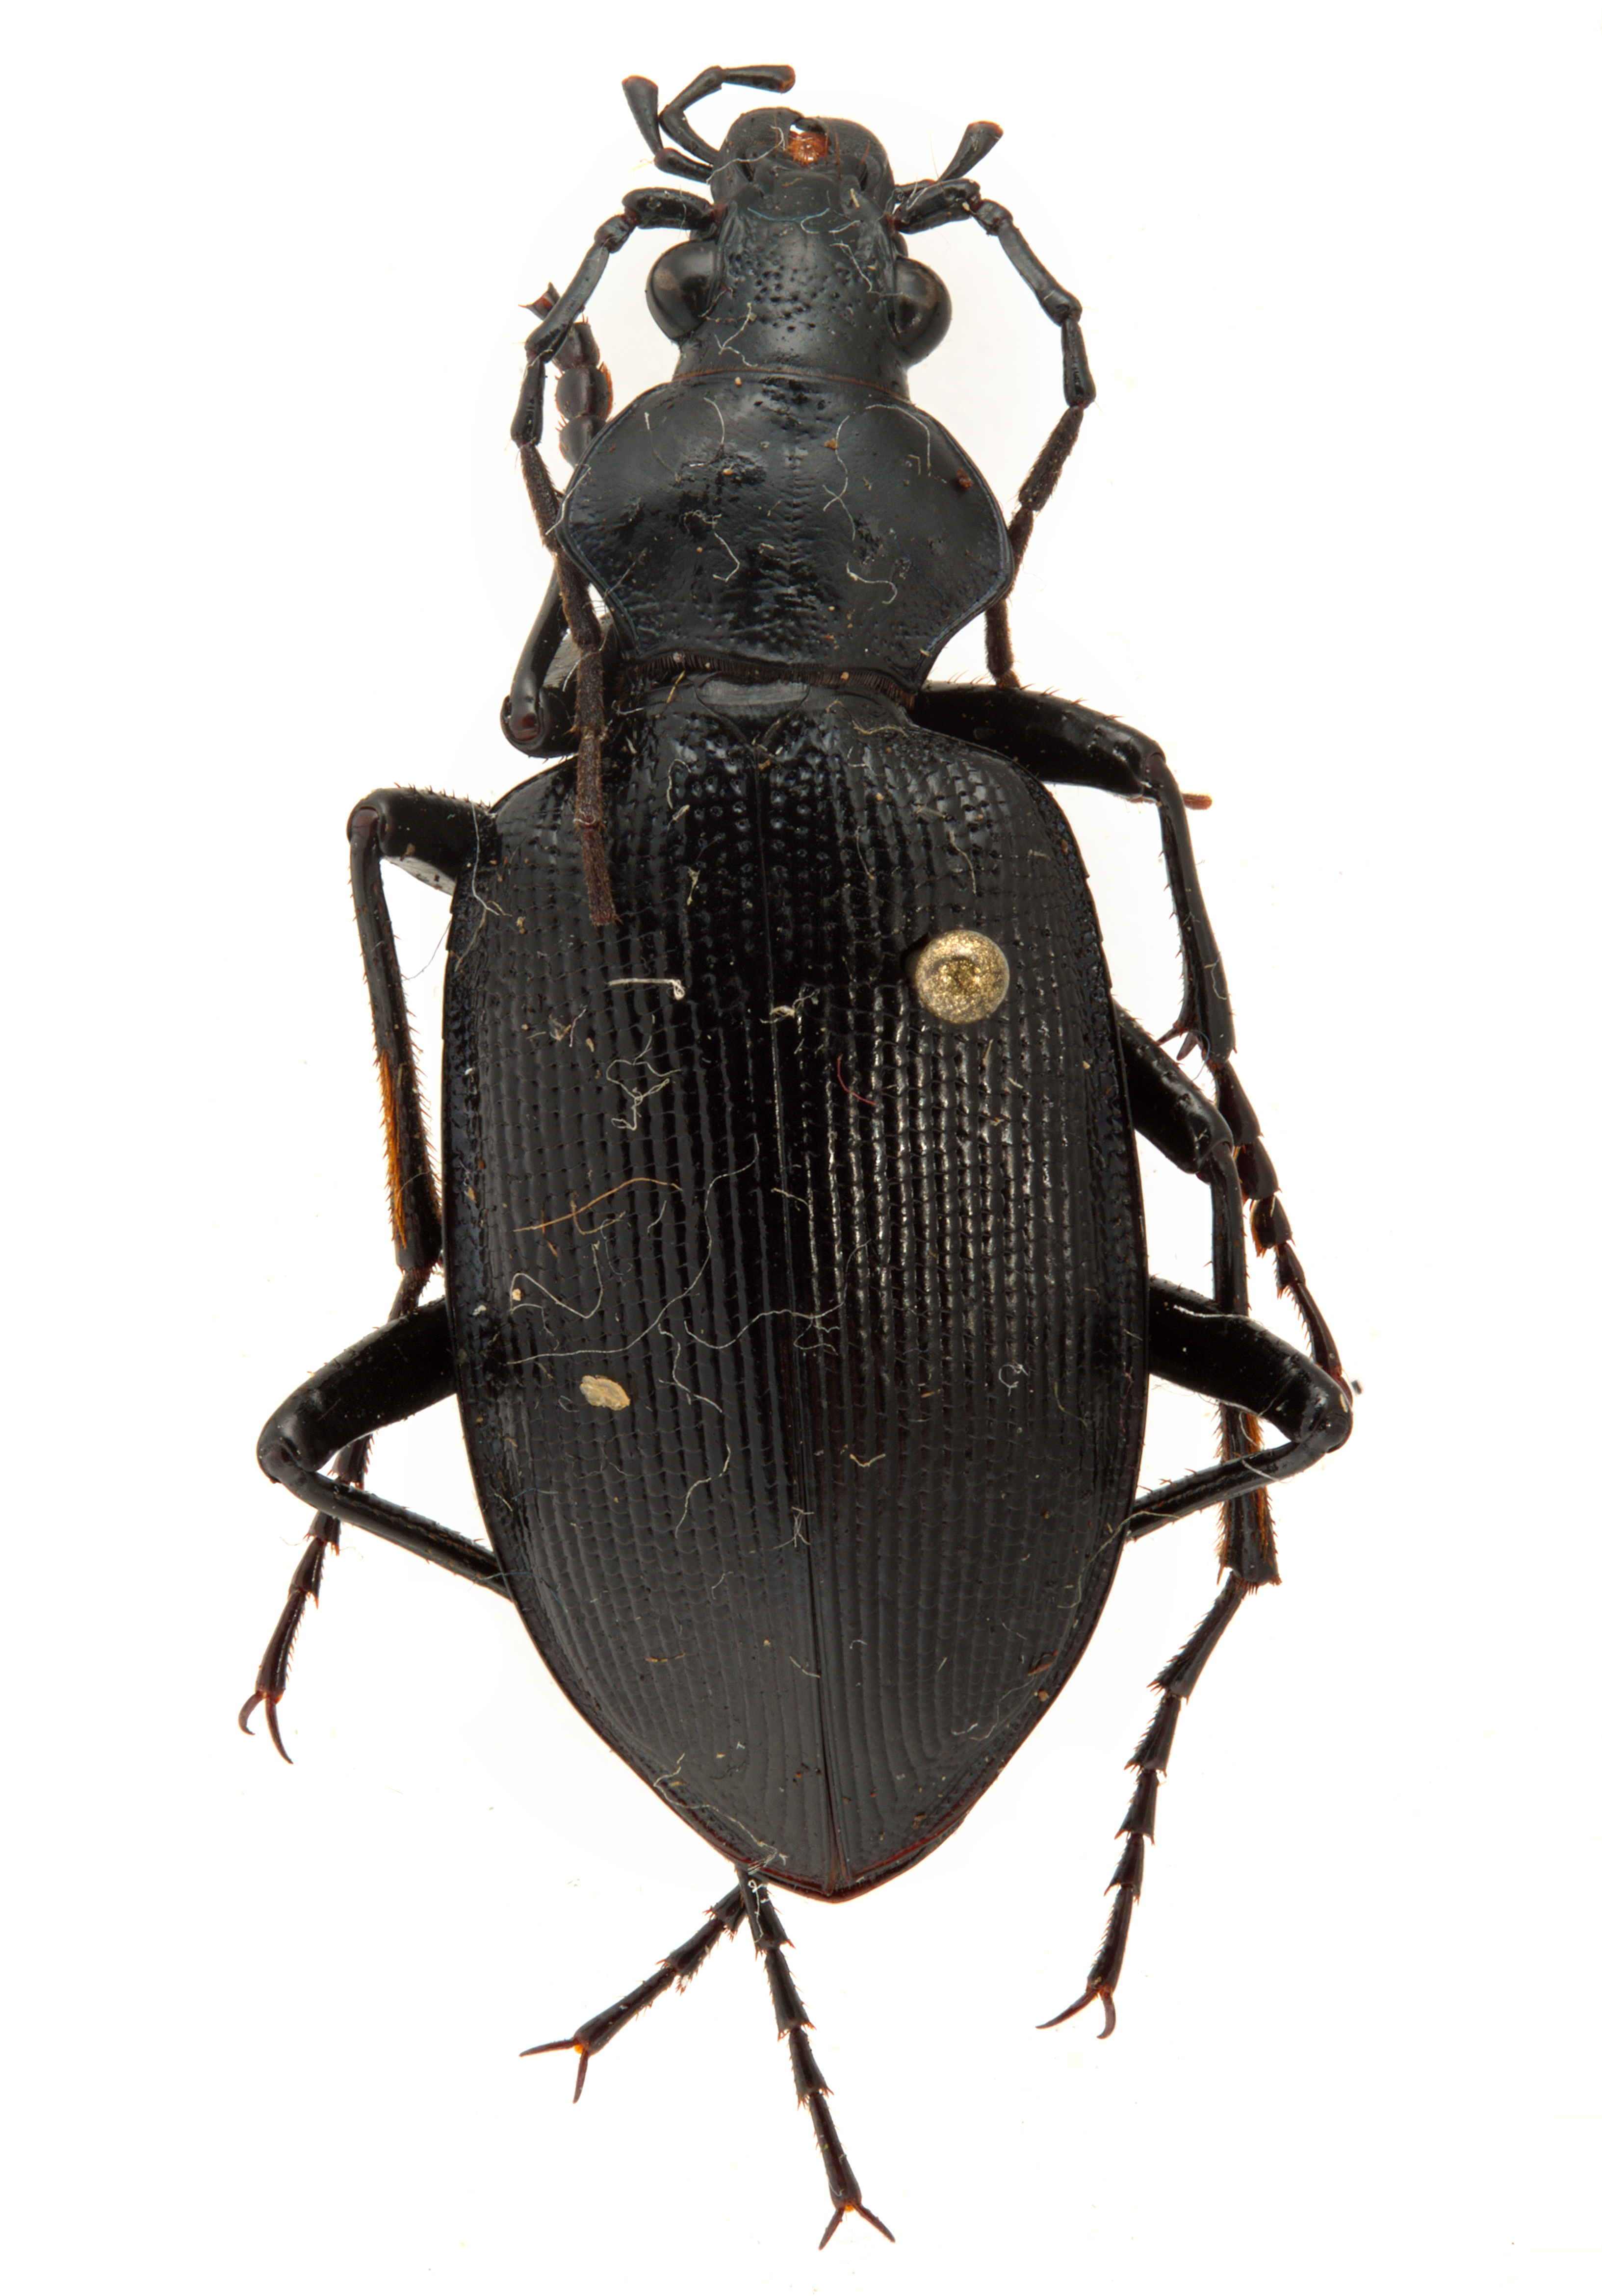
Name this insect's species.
Calosoma angulatum
